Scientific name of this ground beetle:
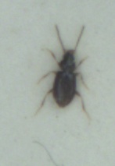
Tachys bistriatus
